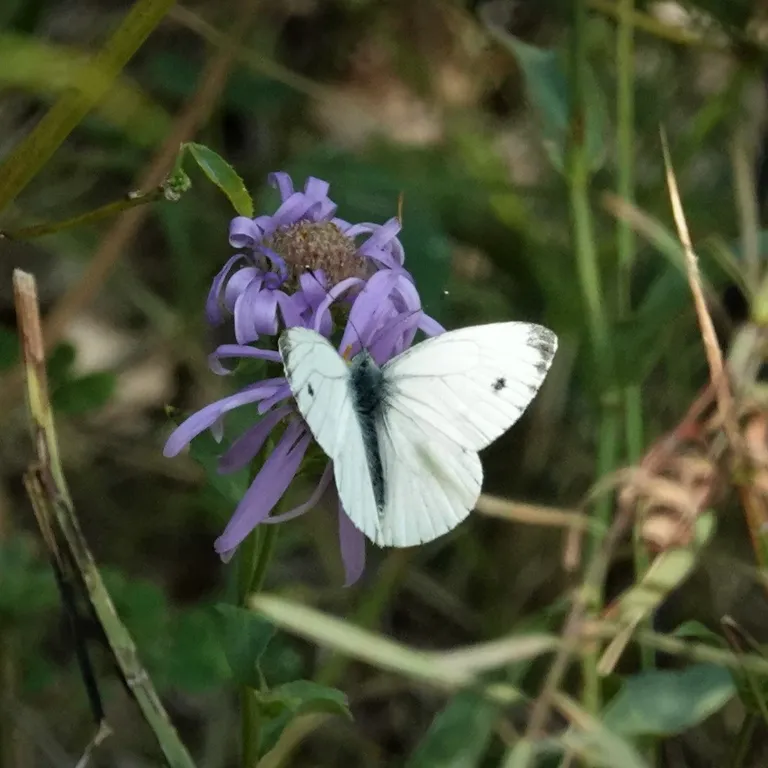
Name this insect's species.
Pieris napi
